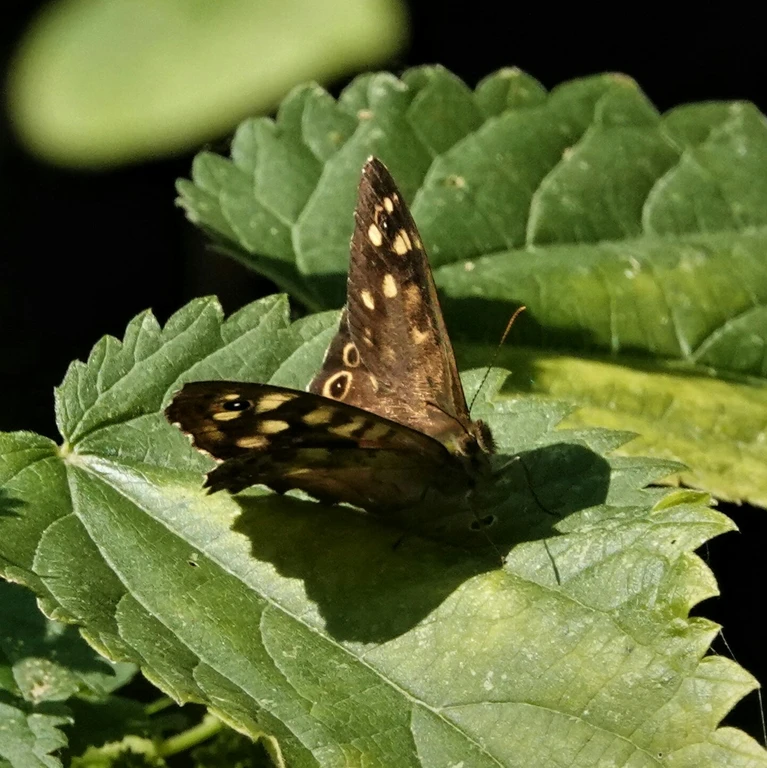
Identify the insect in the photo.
Pararge aegeria
